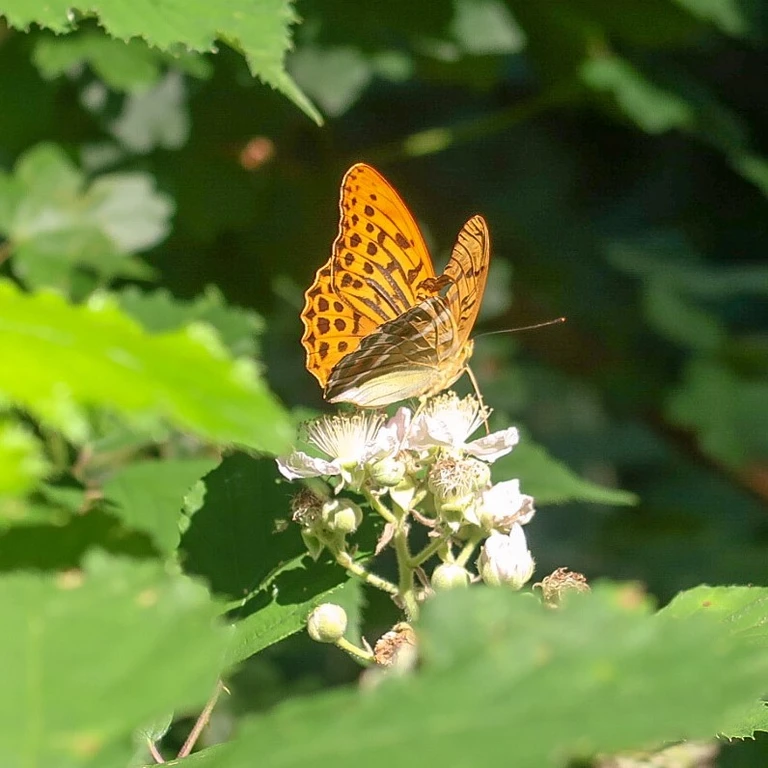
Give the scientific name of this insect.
Argynnis paphia
